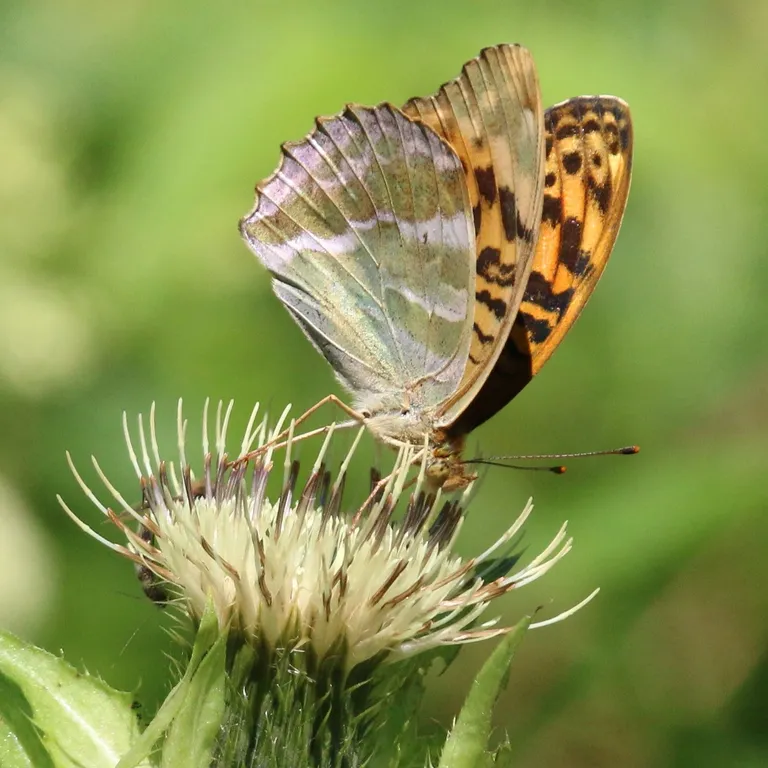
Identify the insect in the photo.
Argynnis paphia
